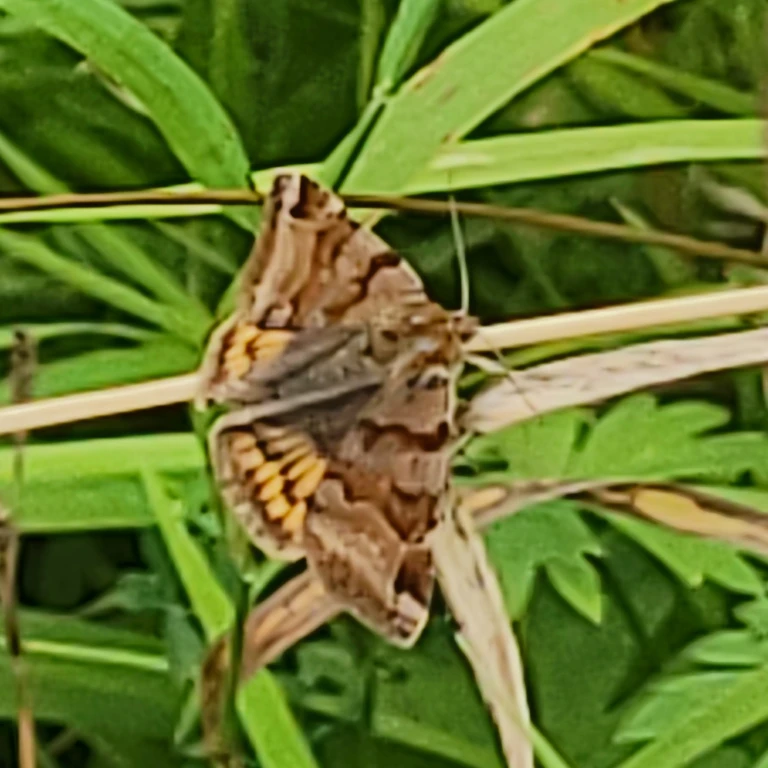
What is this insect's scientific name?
Euclidia glyphica
